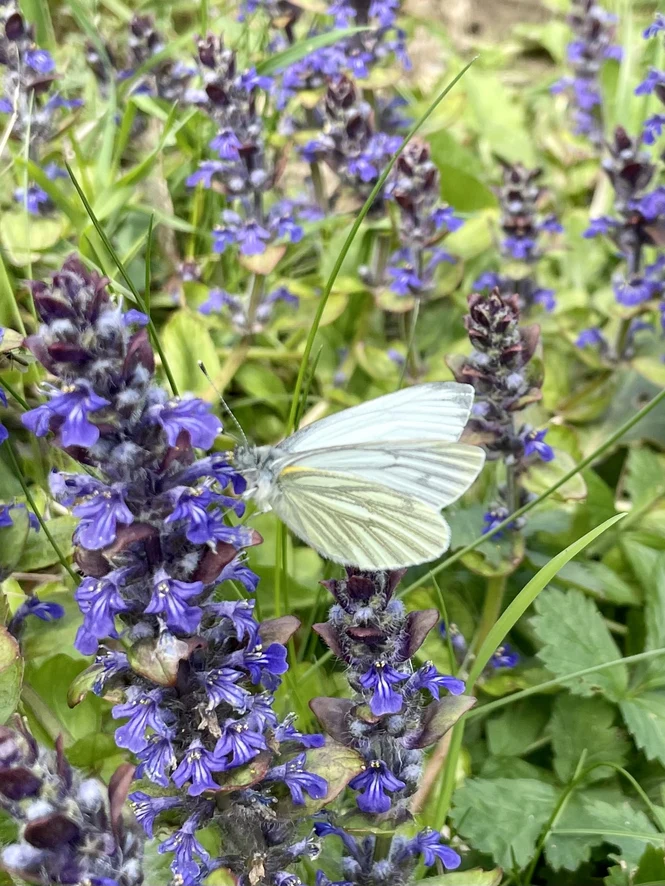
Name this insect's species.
Pieris napi
